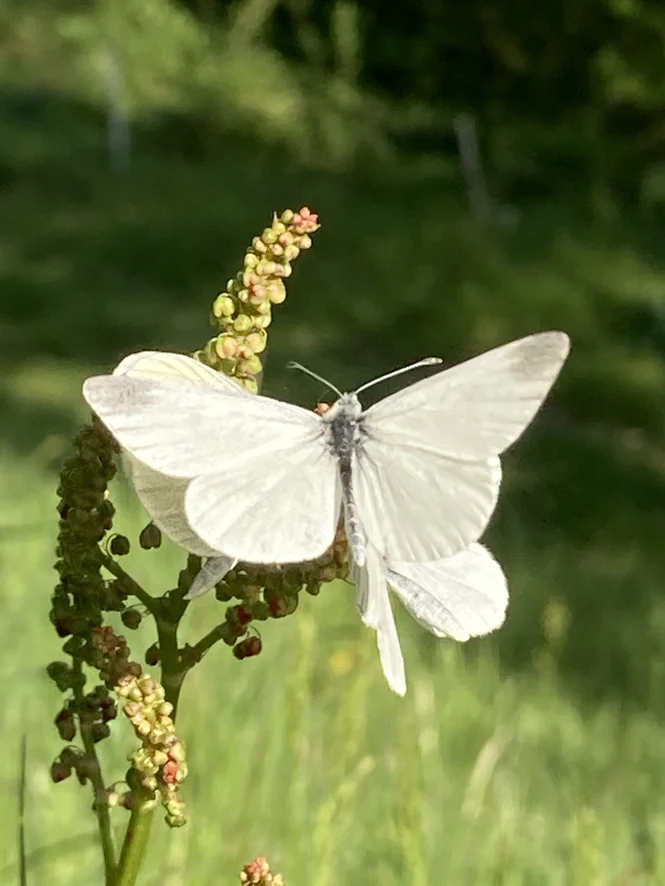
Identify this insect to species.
Leptidea sinapis/juvernica
